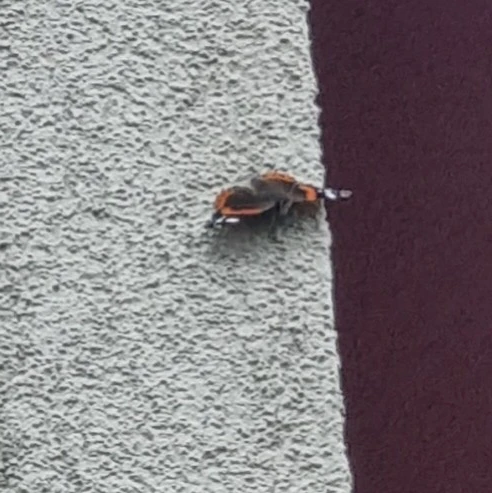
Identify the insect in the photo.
Vanessa atalanta
